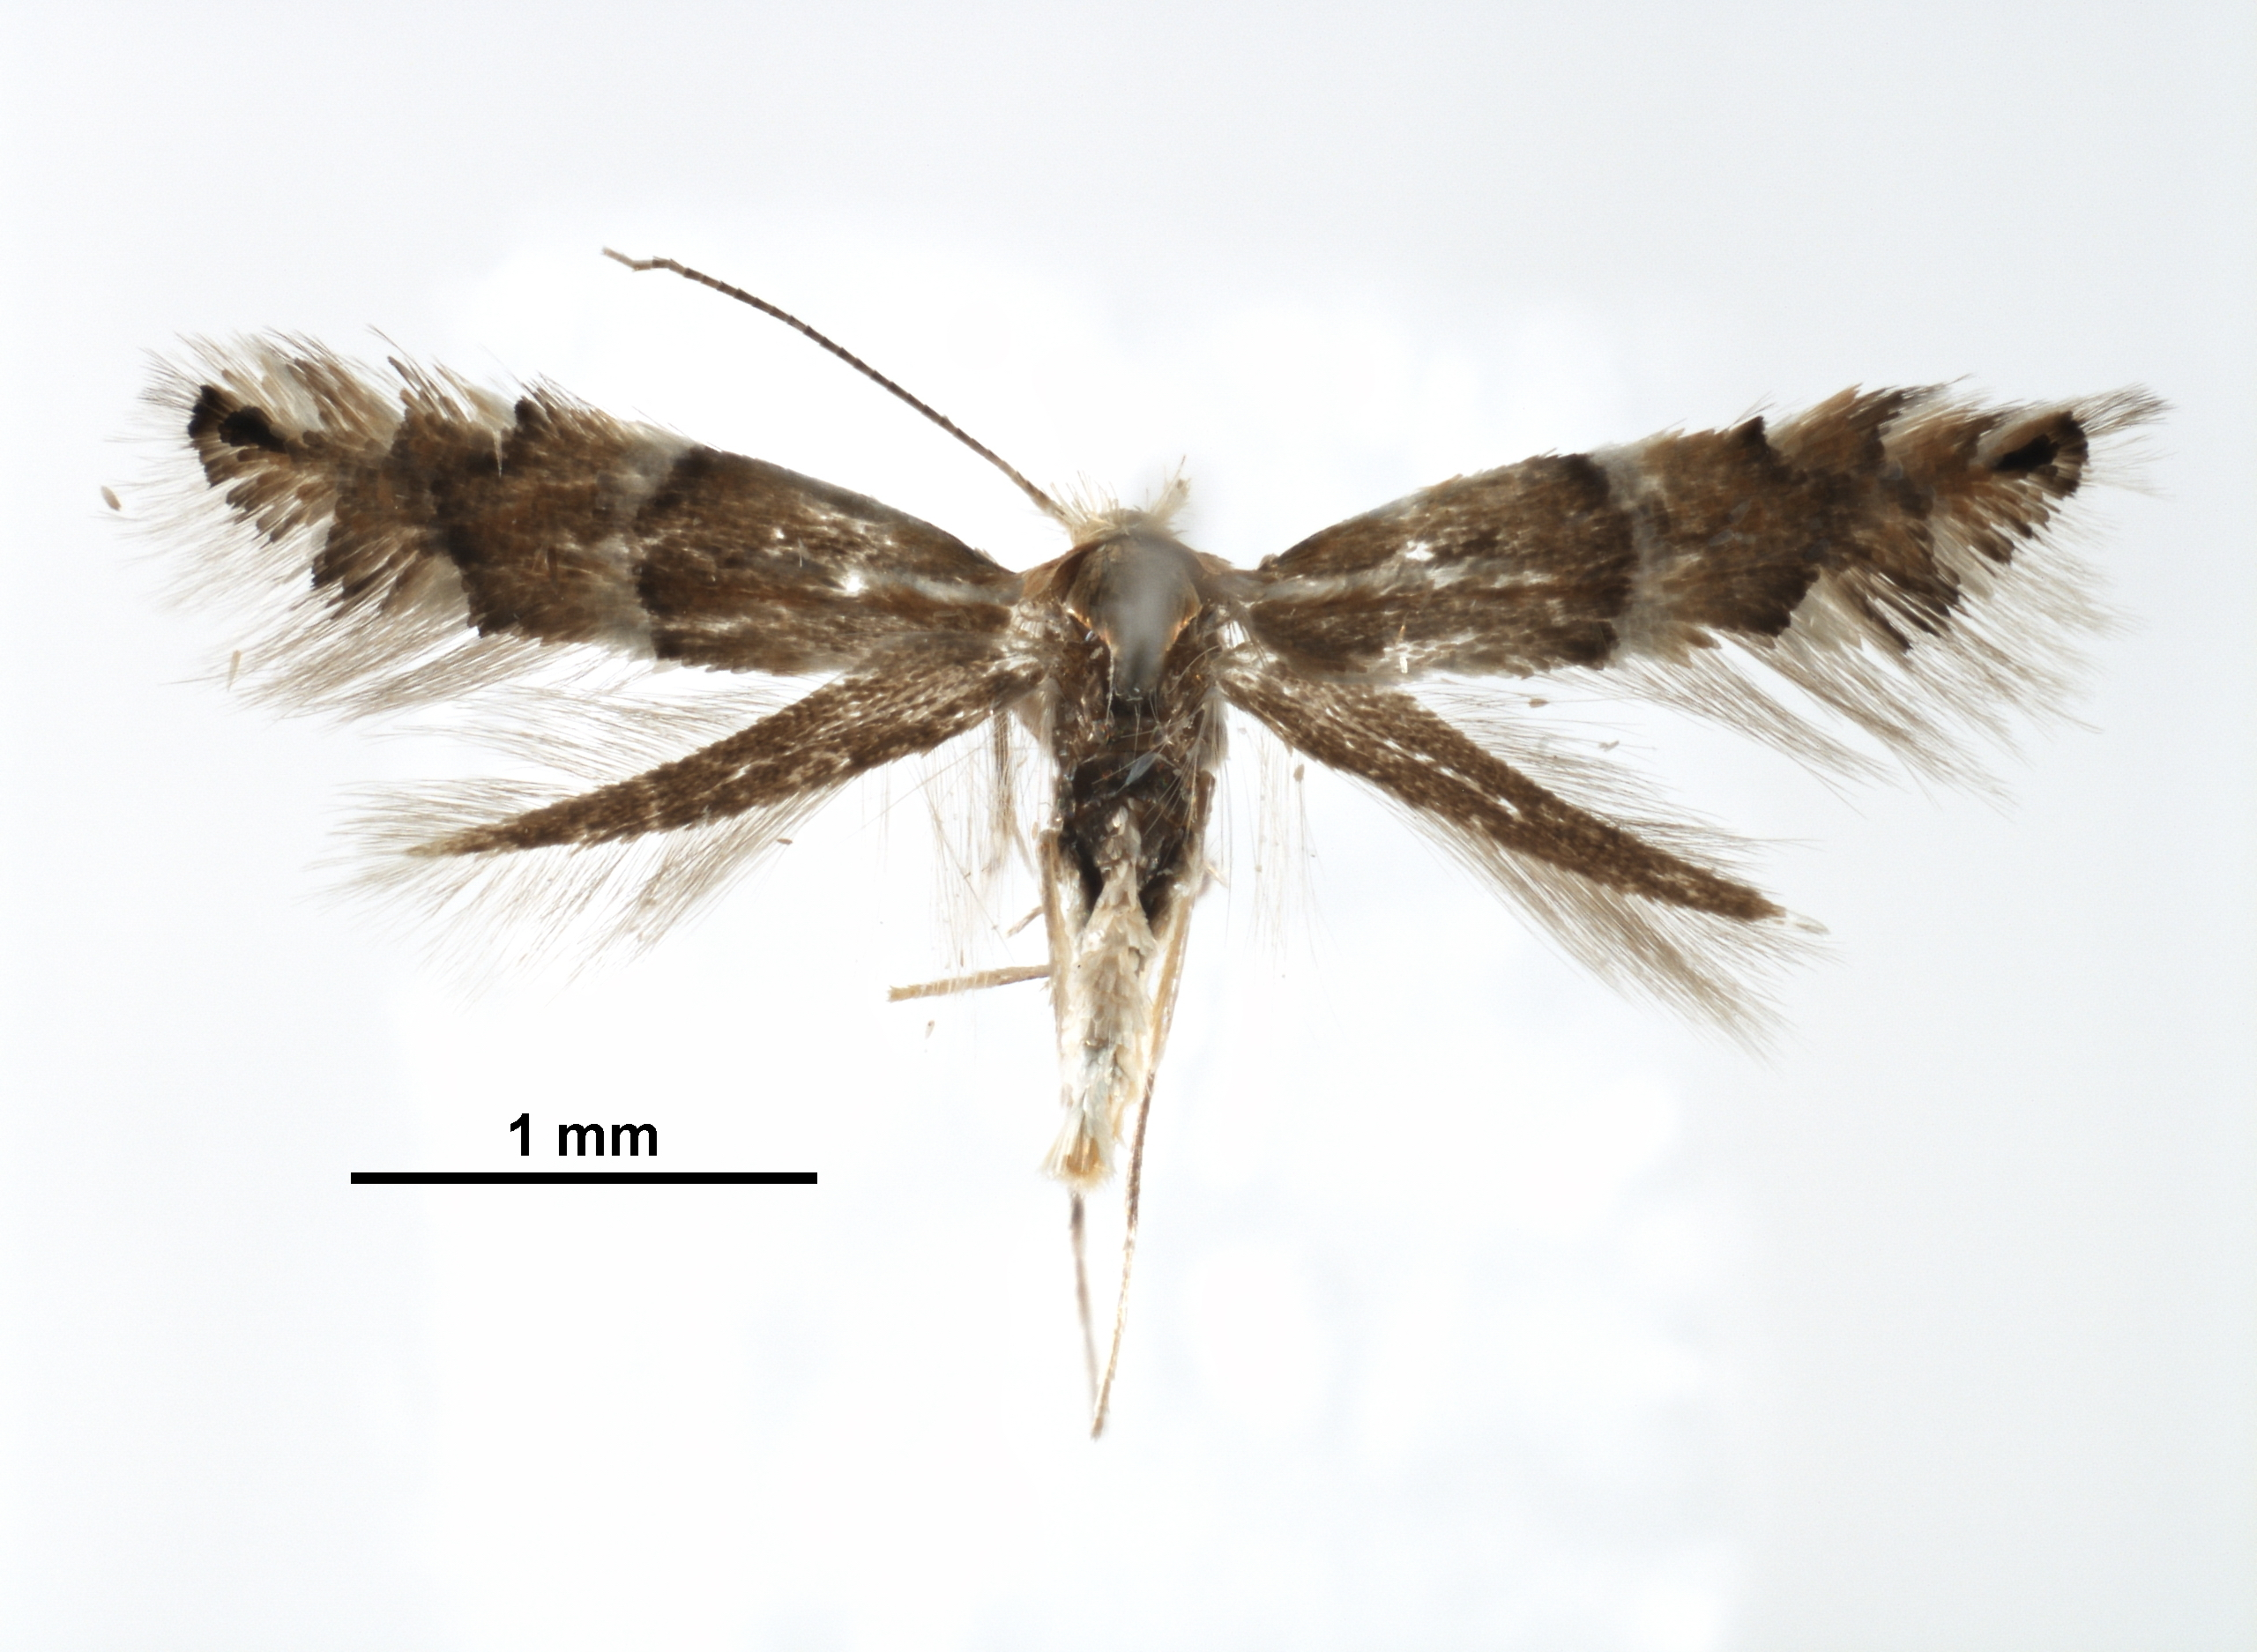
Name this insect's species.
Phyllonorycter spinicolella
